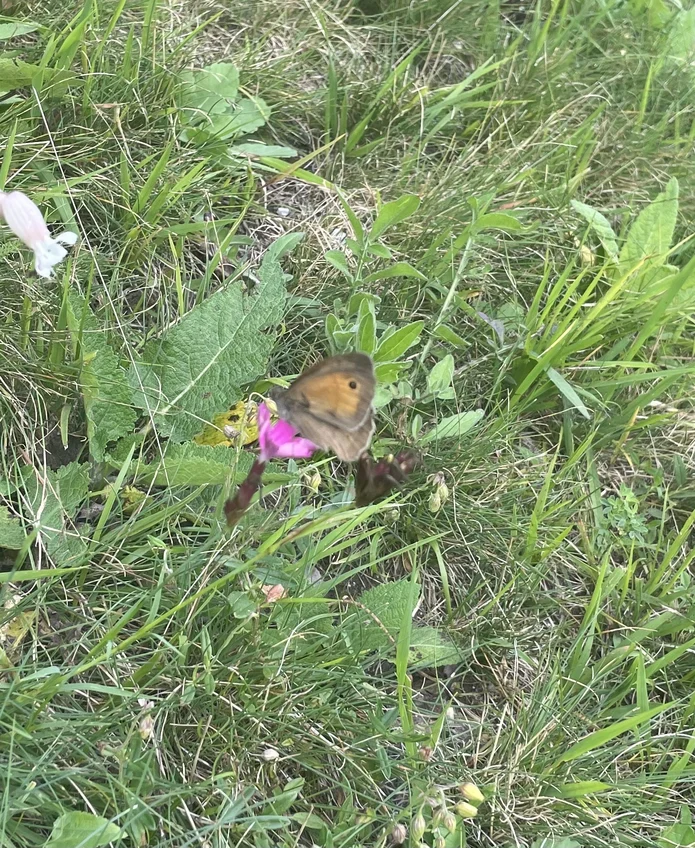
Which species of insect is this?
Maniola jurtina
